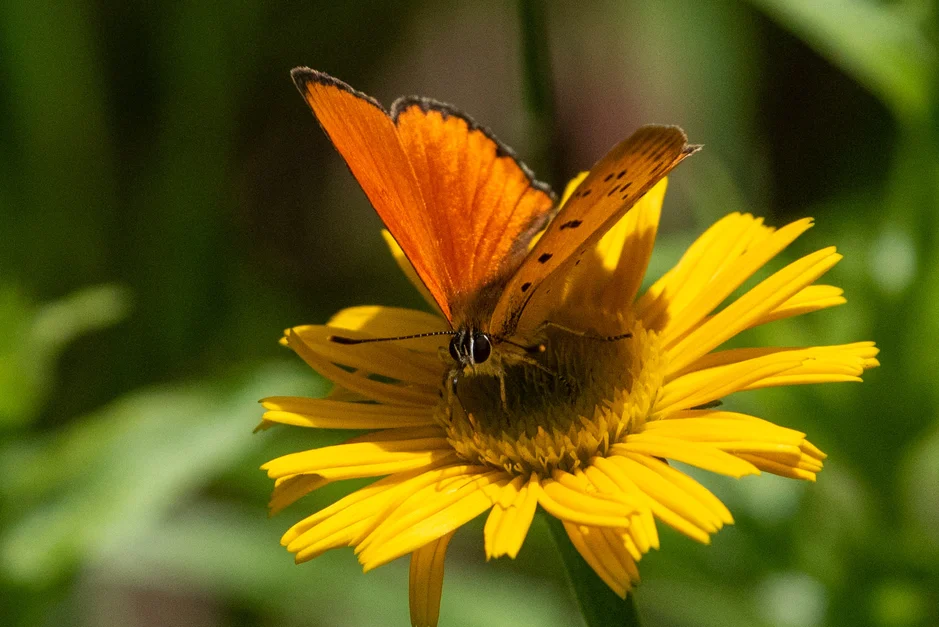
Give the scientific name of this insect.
Lycaena virgaureae
